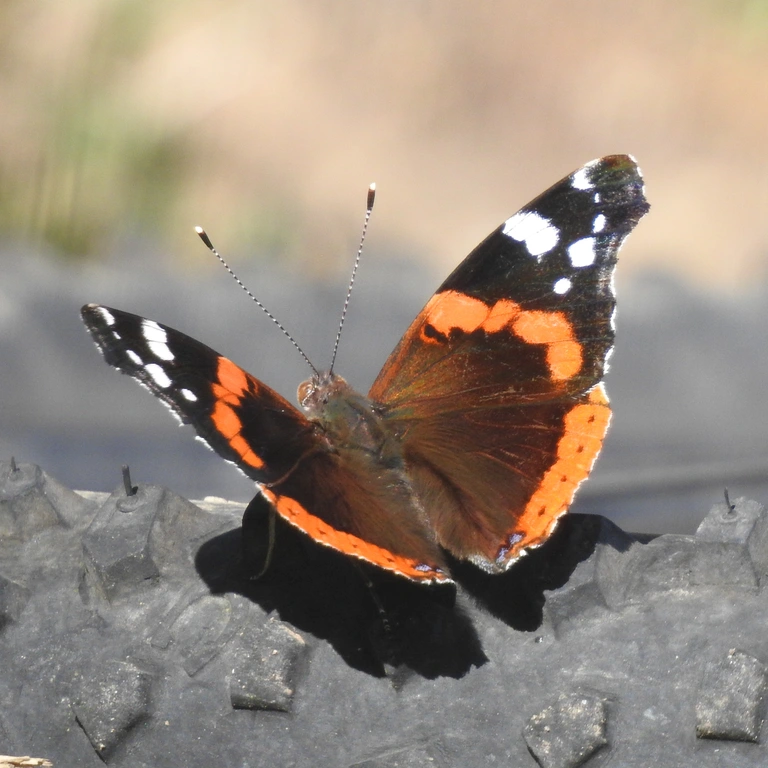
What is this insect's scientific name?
Vanessa atalanta
